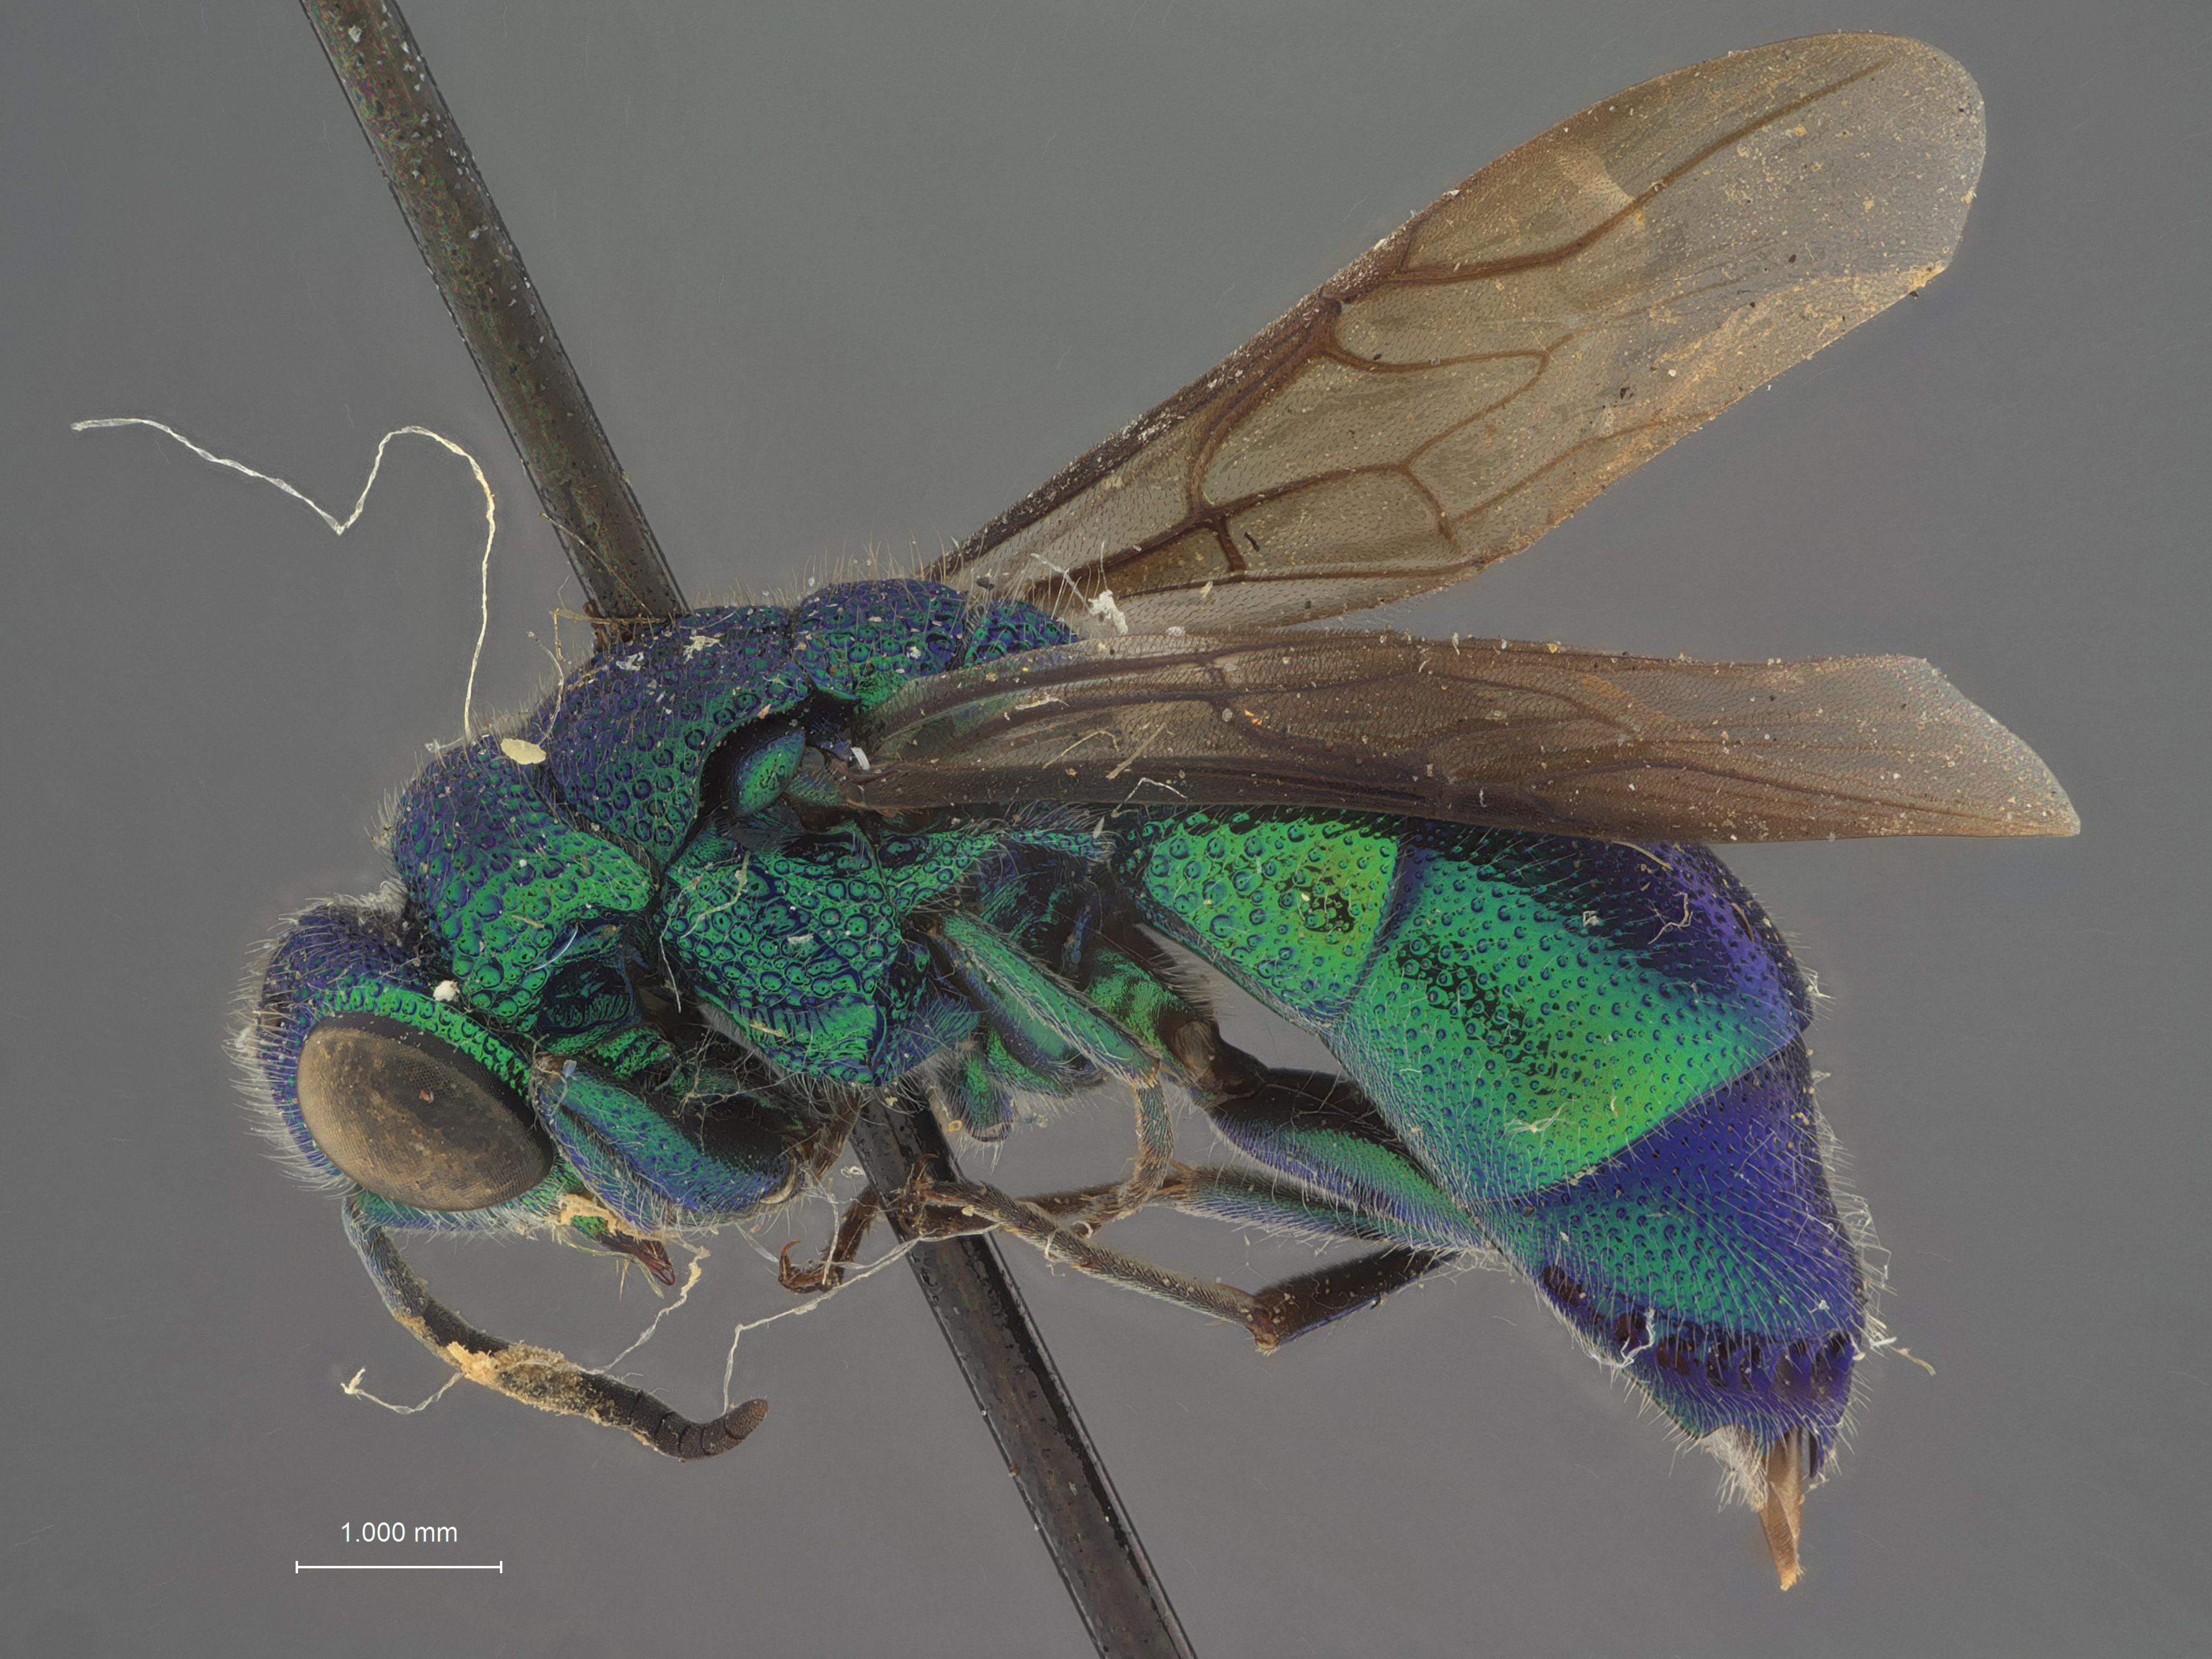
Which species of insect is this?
Chrysis fukaii
